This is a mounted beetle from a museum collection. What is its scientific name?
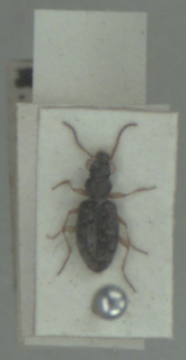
Asaphidion curtum
